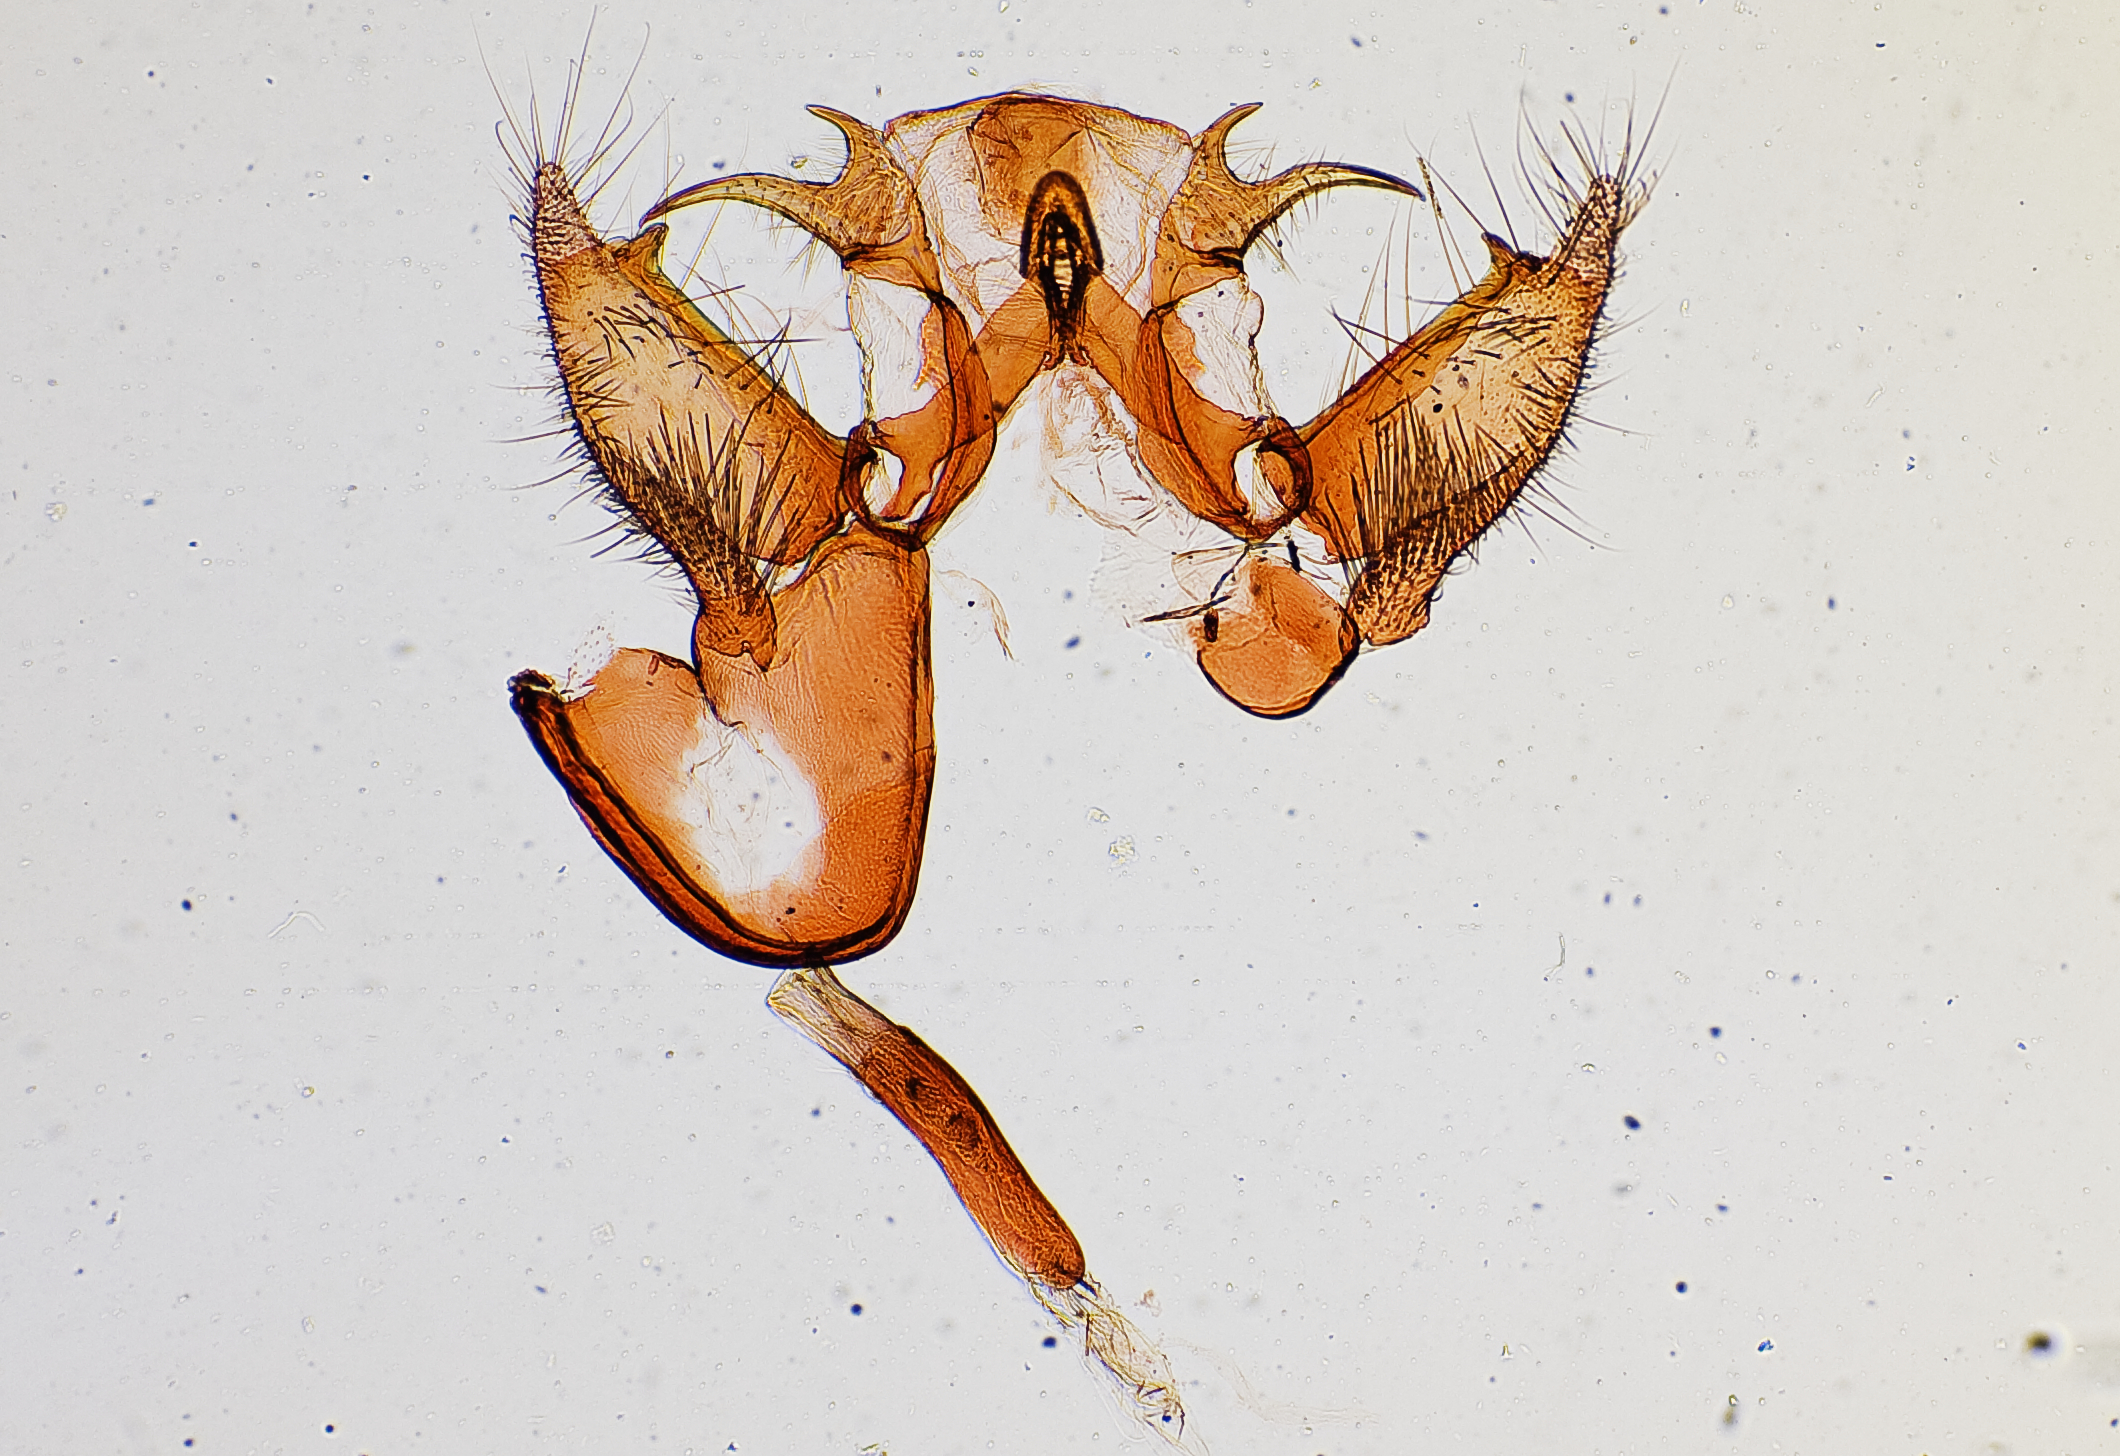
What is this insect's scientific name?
Poujadia pimella
